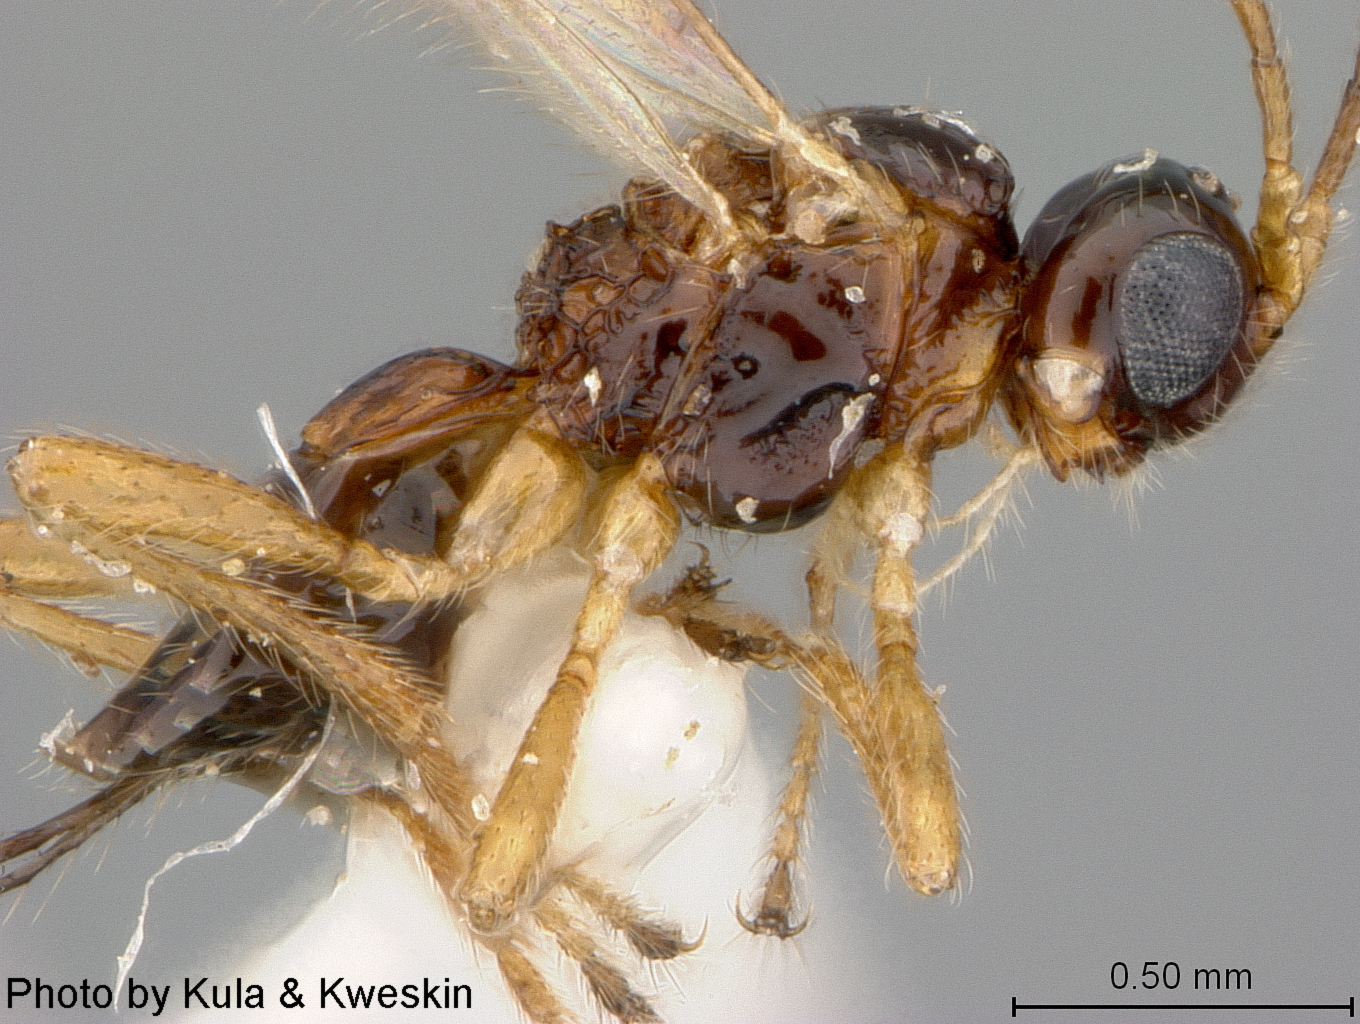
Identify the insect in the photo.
Aphaereta muesebecki
